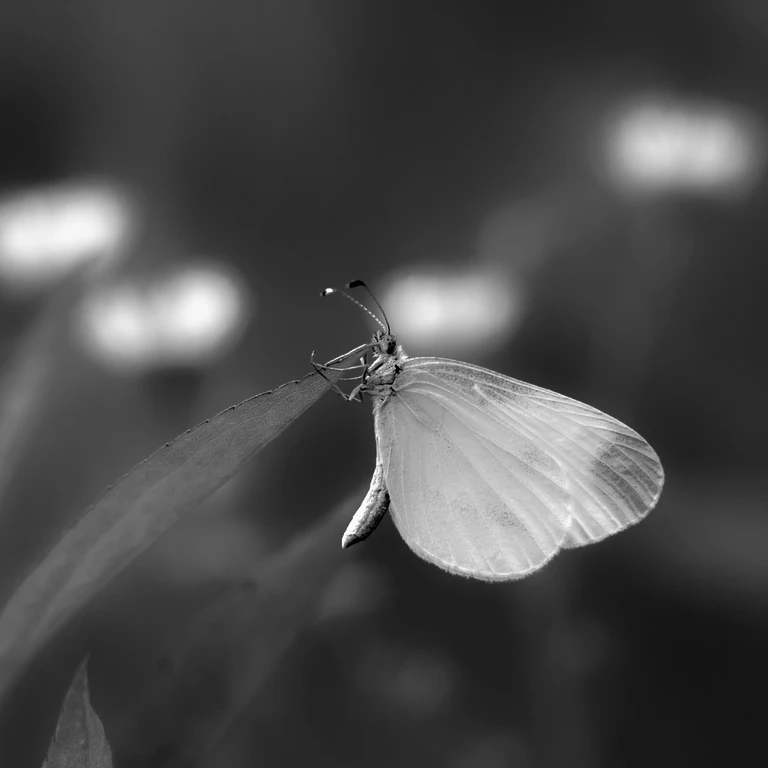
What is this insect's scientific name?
Leptidea sinapis/juvernica
